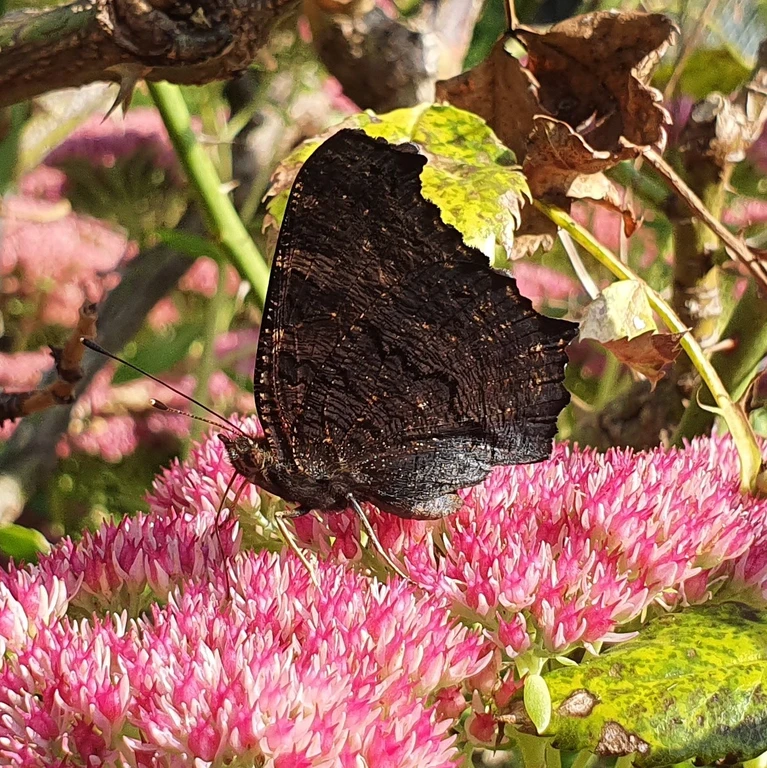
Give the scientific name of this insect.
Aglais io
